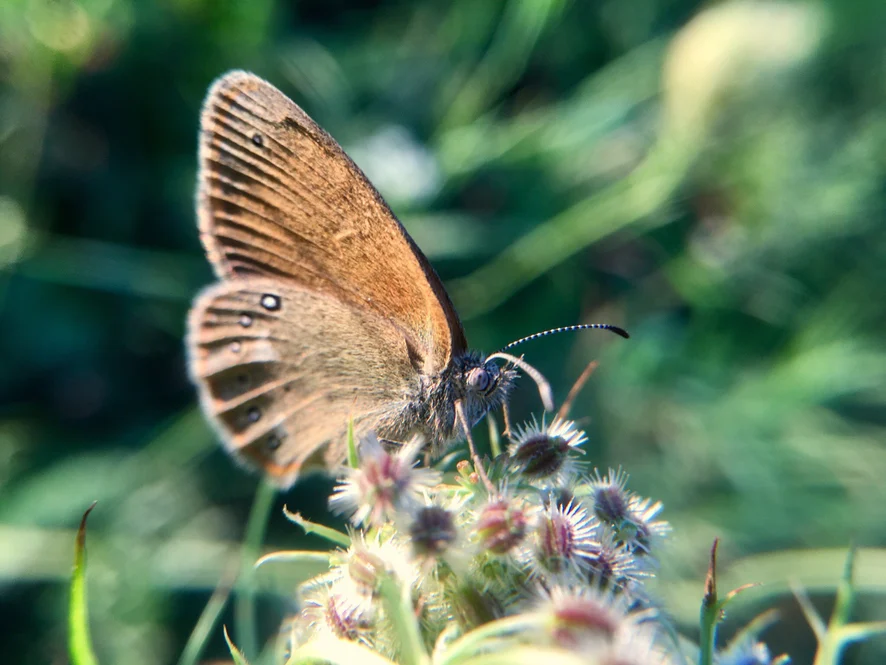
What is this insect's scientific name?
Coenonympha glycerion (also Coenonympha iphis)
